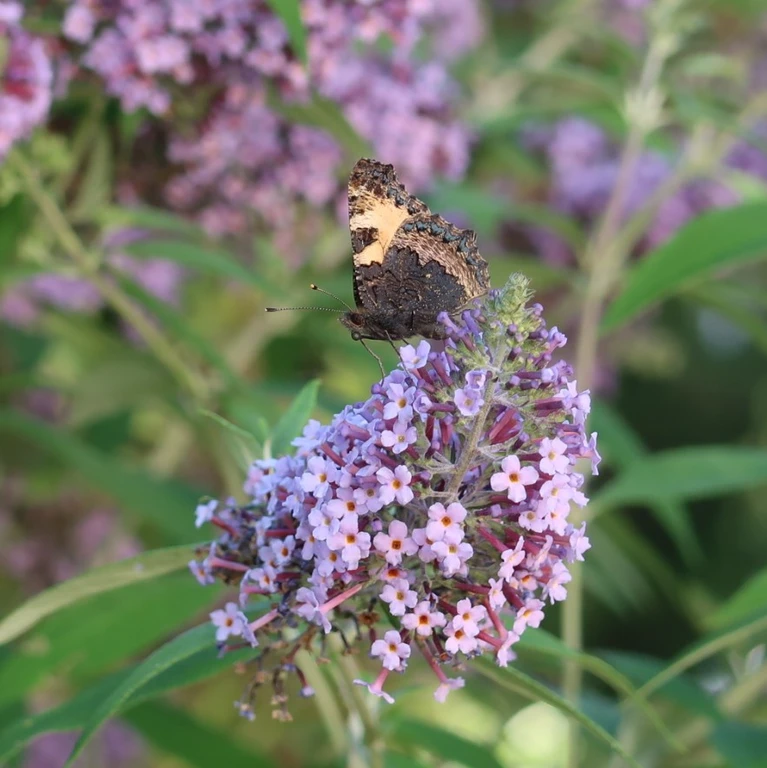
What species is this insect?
Aglais urticae
